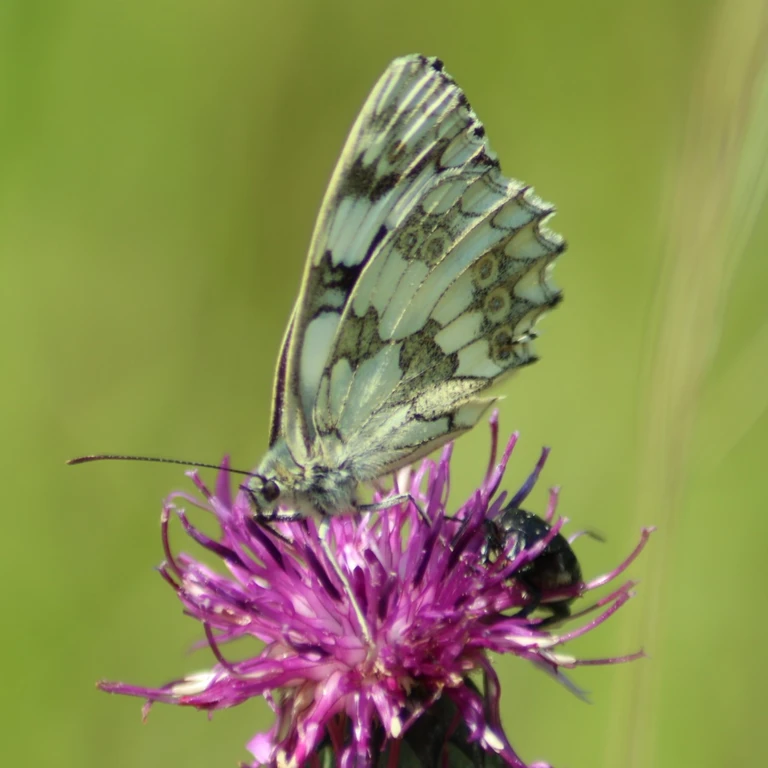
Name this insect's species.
Melanargia galathea
